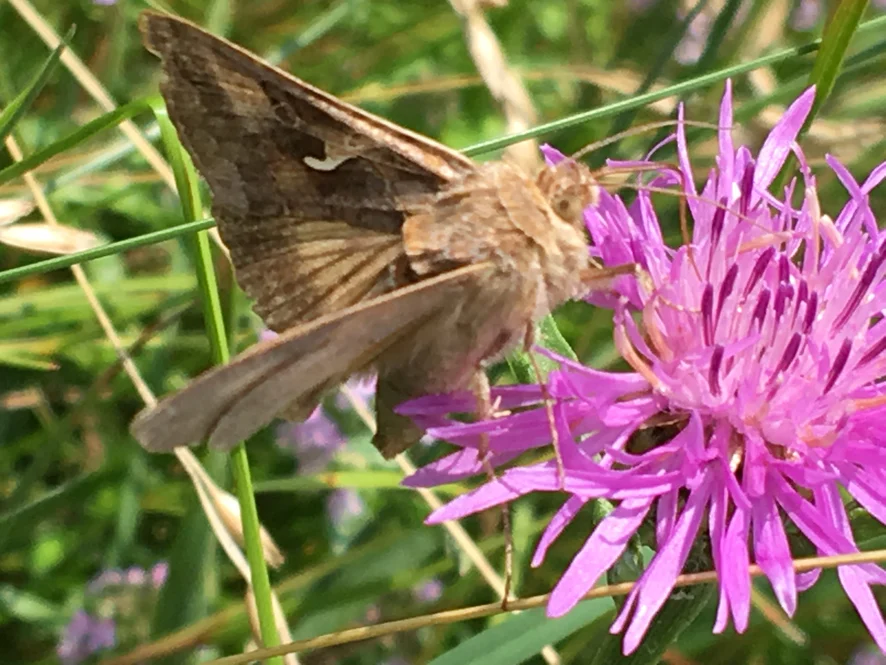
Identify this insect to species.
Autographa gamma
